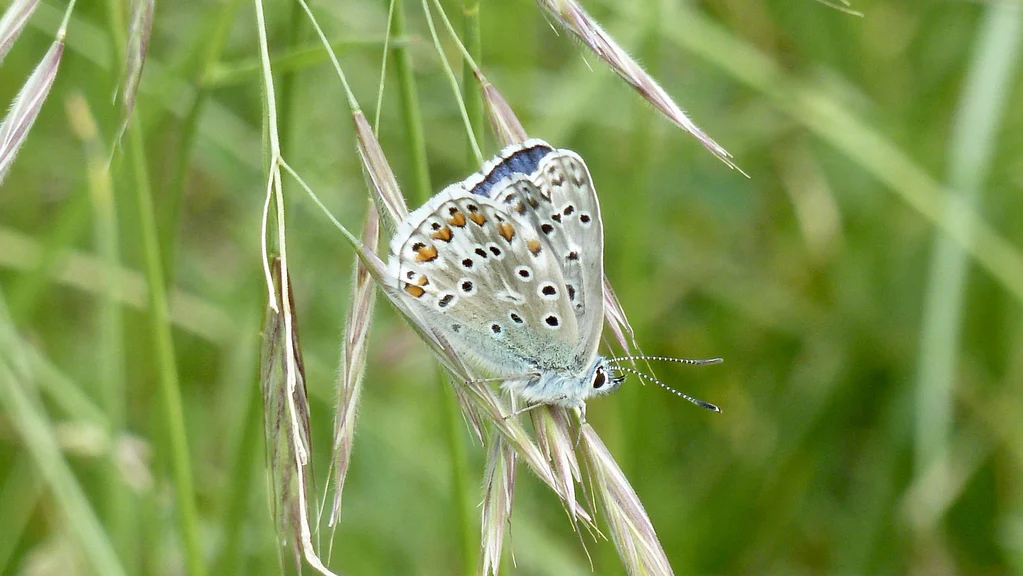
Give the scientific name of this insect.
Lysandra bellargus
